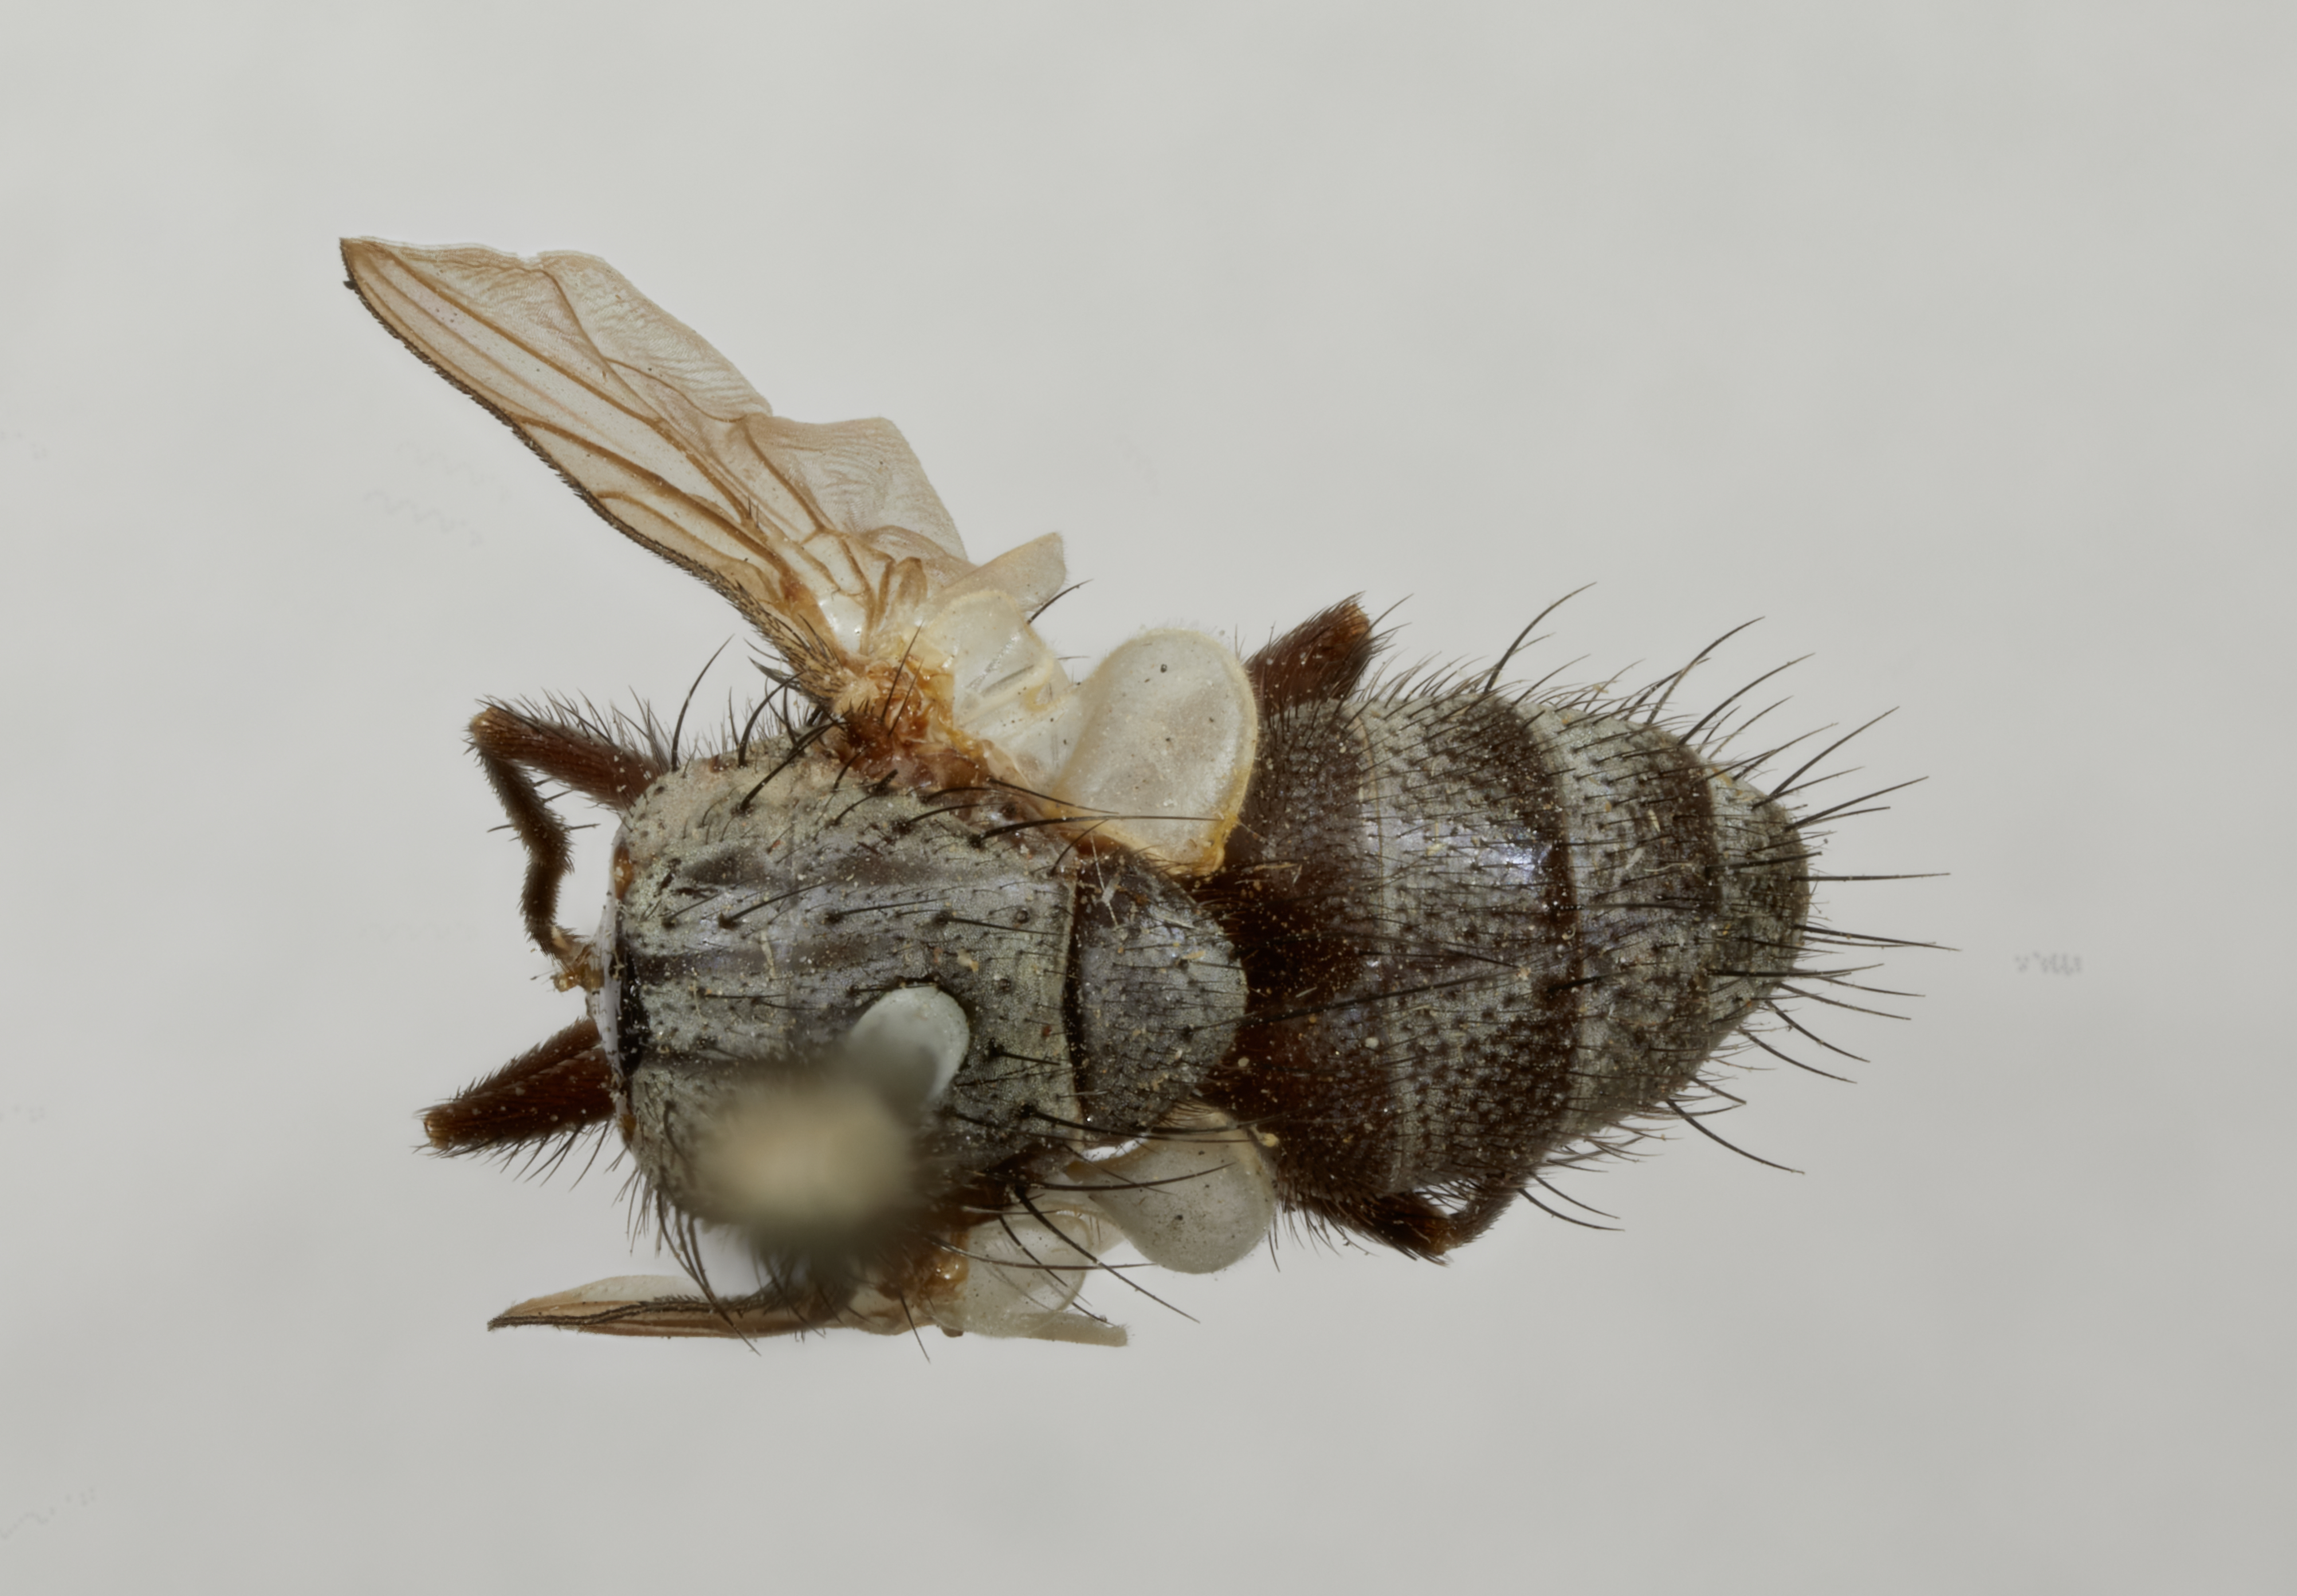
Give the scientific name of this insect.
Pseudatractocera neomexicana
